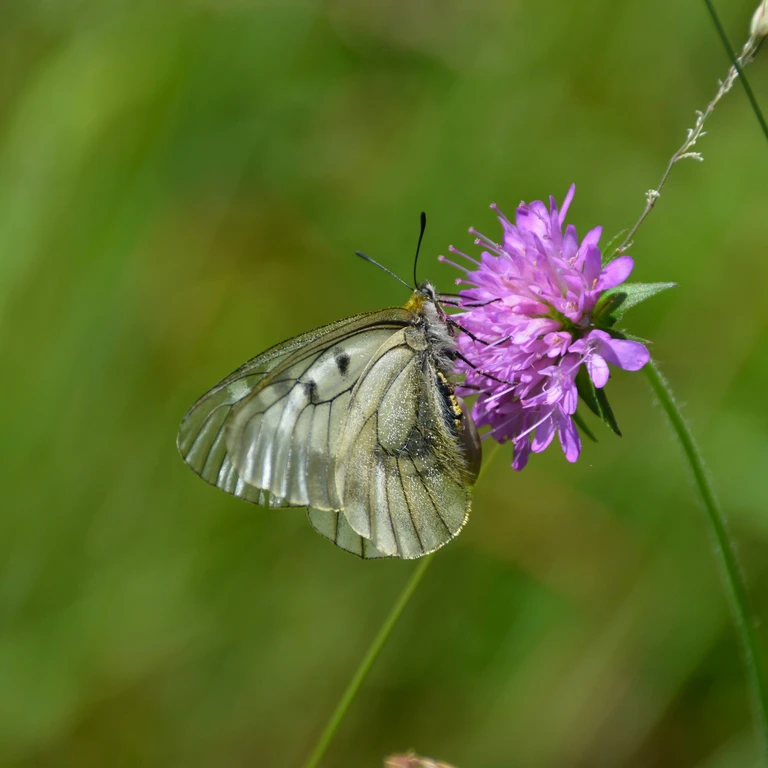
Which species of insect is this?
Parnassius mnemosyne
